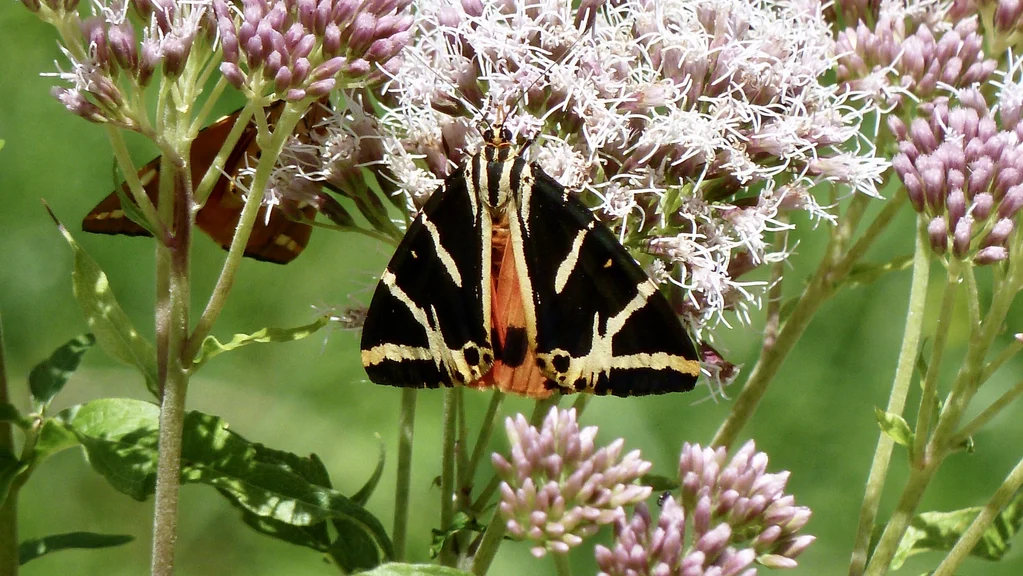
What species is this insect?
Euplagia quadripunctaria
